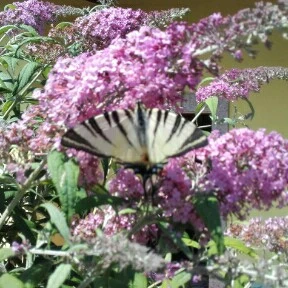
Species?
Iphiclides podalirius
